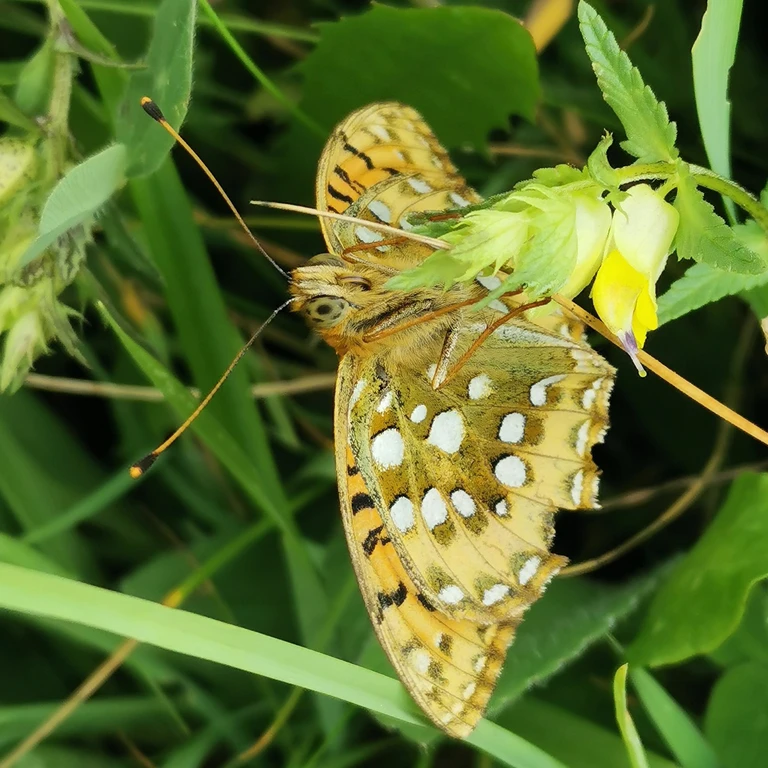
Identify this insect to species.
Speyeria aglaja
